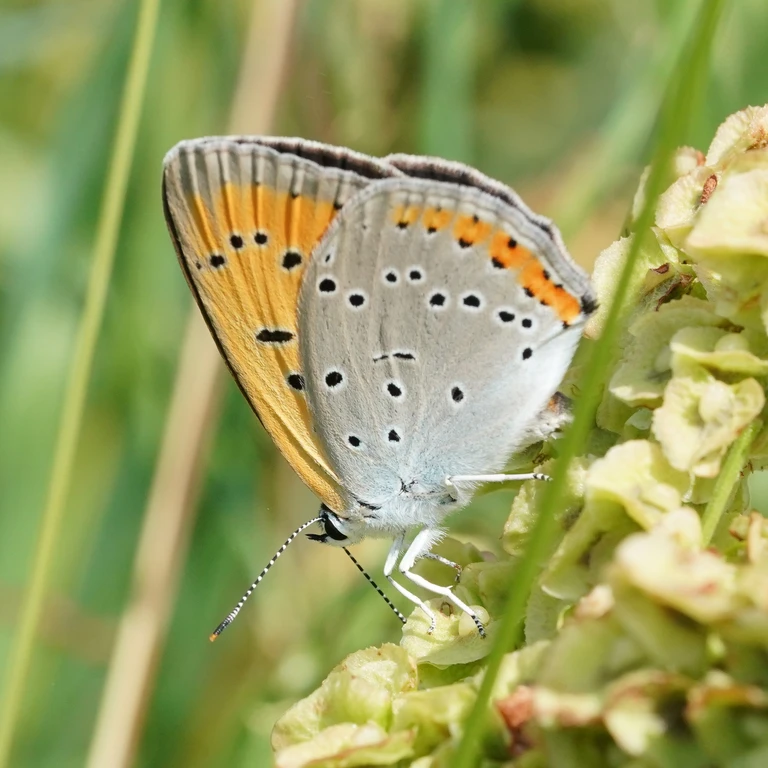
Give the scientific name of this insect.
Lycaena dispar
